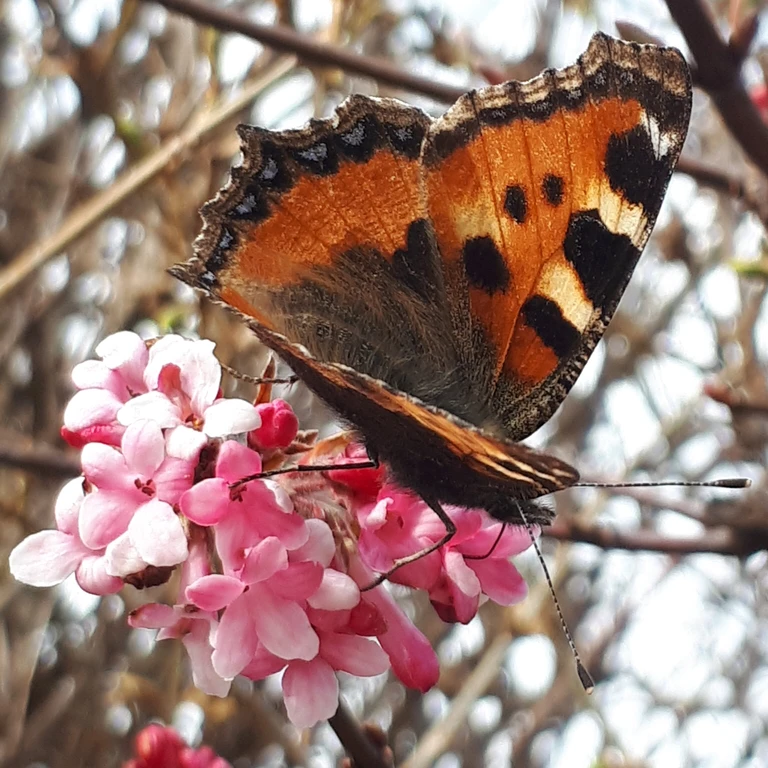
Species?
Aglais urticae
